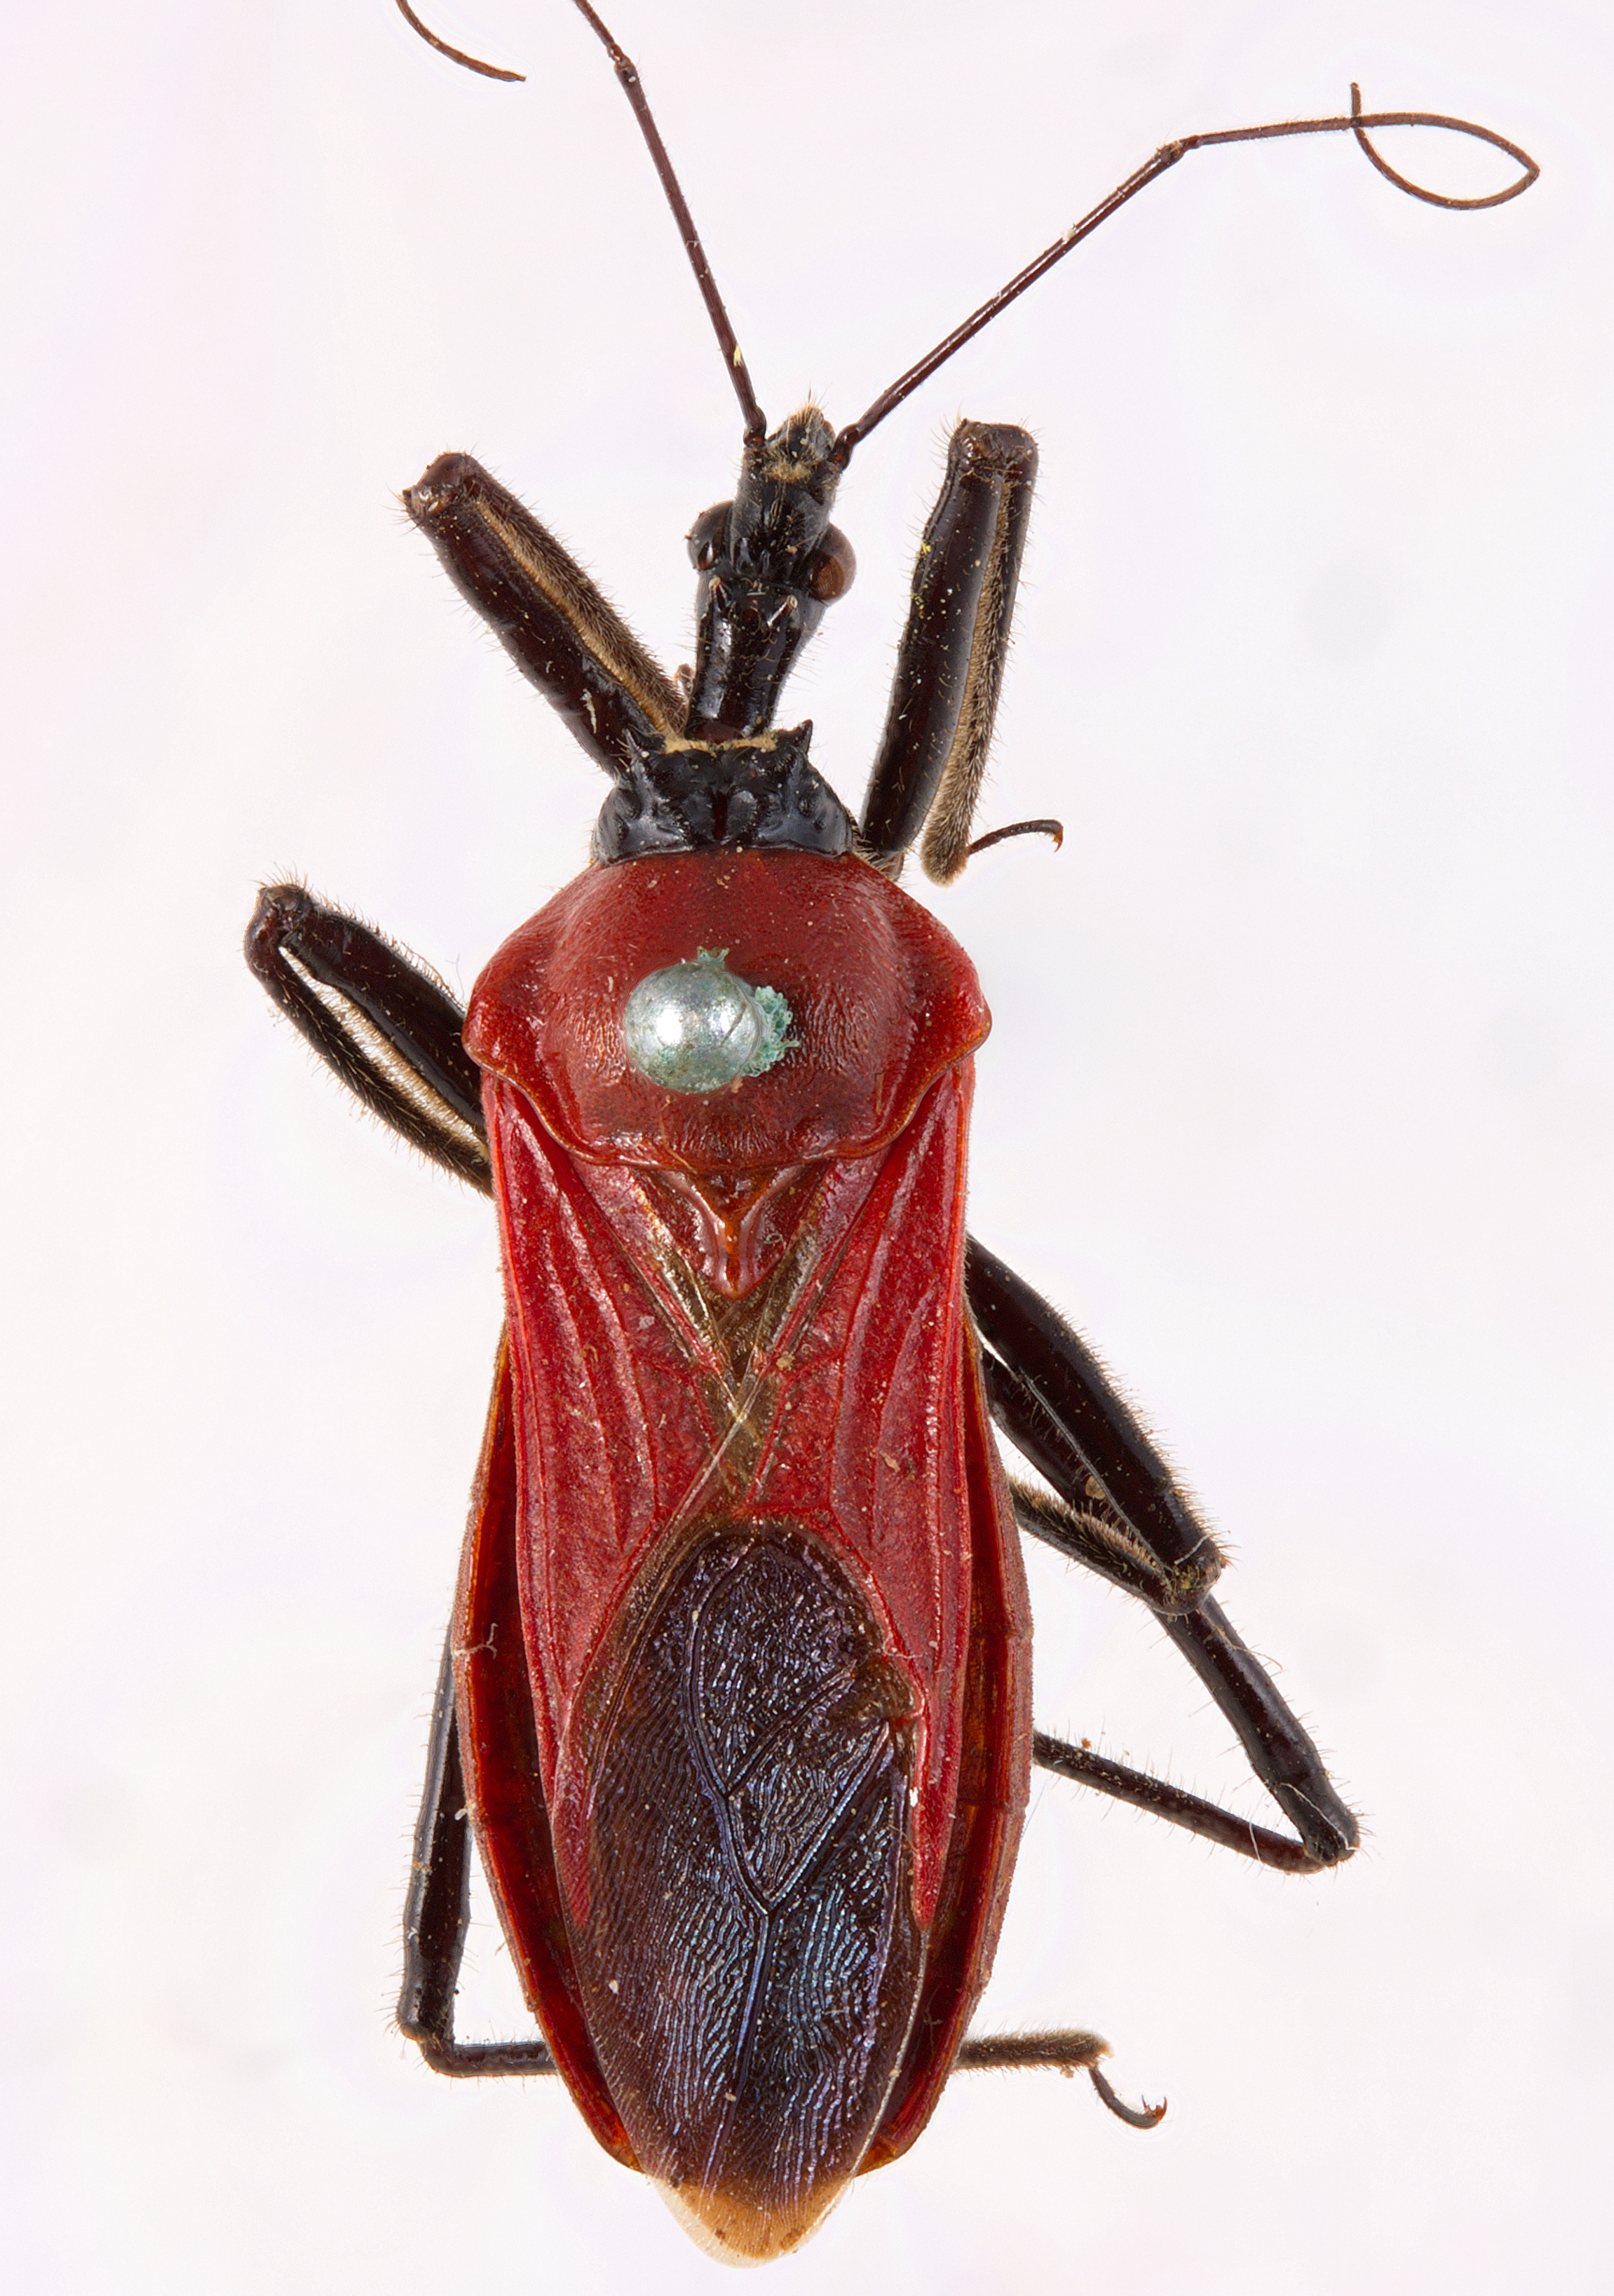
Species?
Campsolomus oedipus
